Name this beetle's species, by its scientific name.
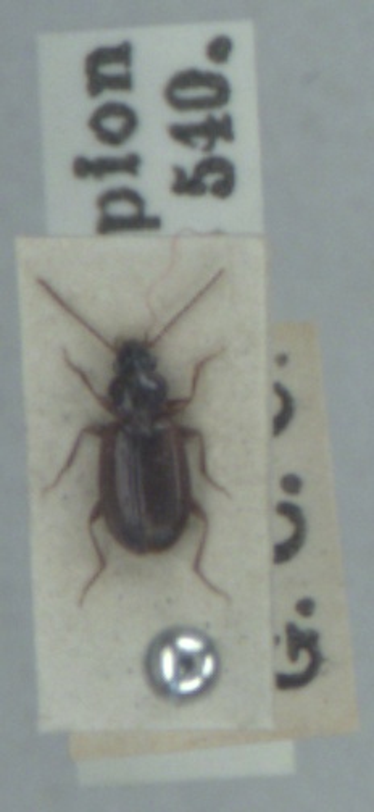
Trechus quadristriatus
